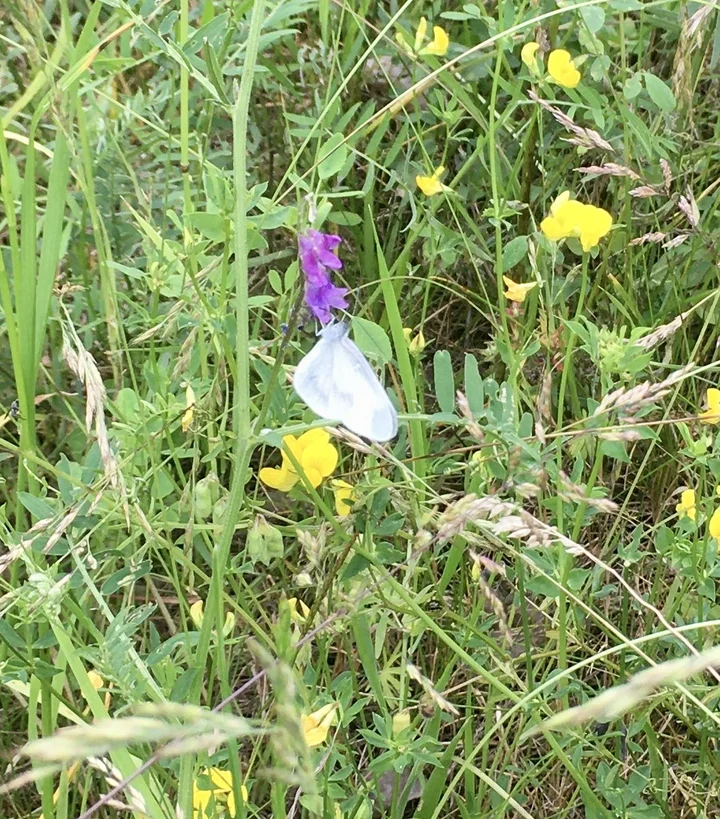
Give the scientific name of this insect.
Leptidea sinapis/juvernica
